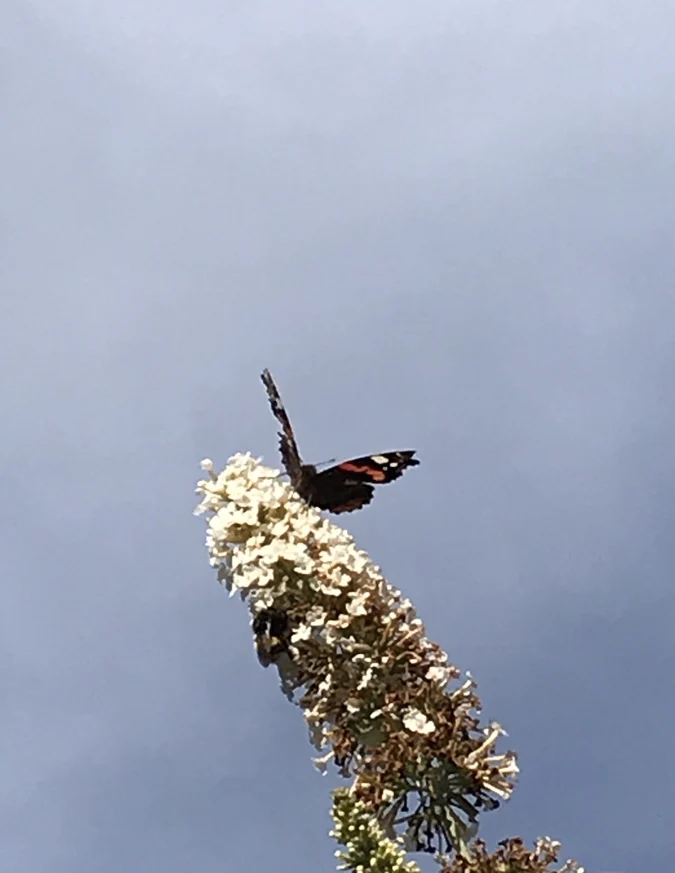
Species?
Vanessa atalanta
